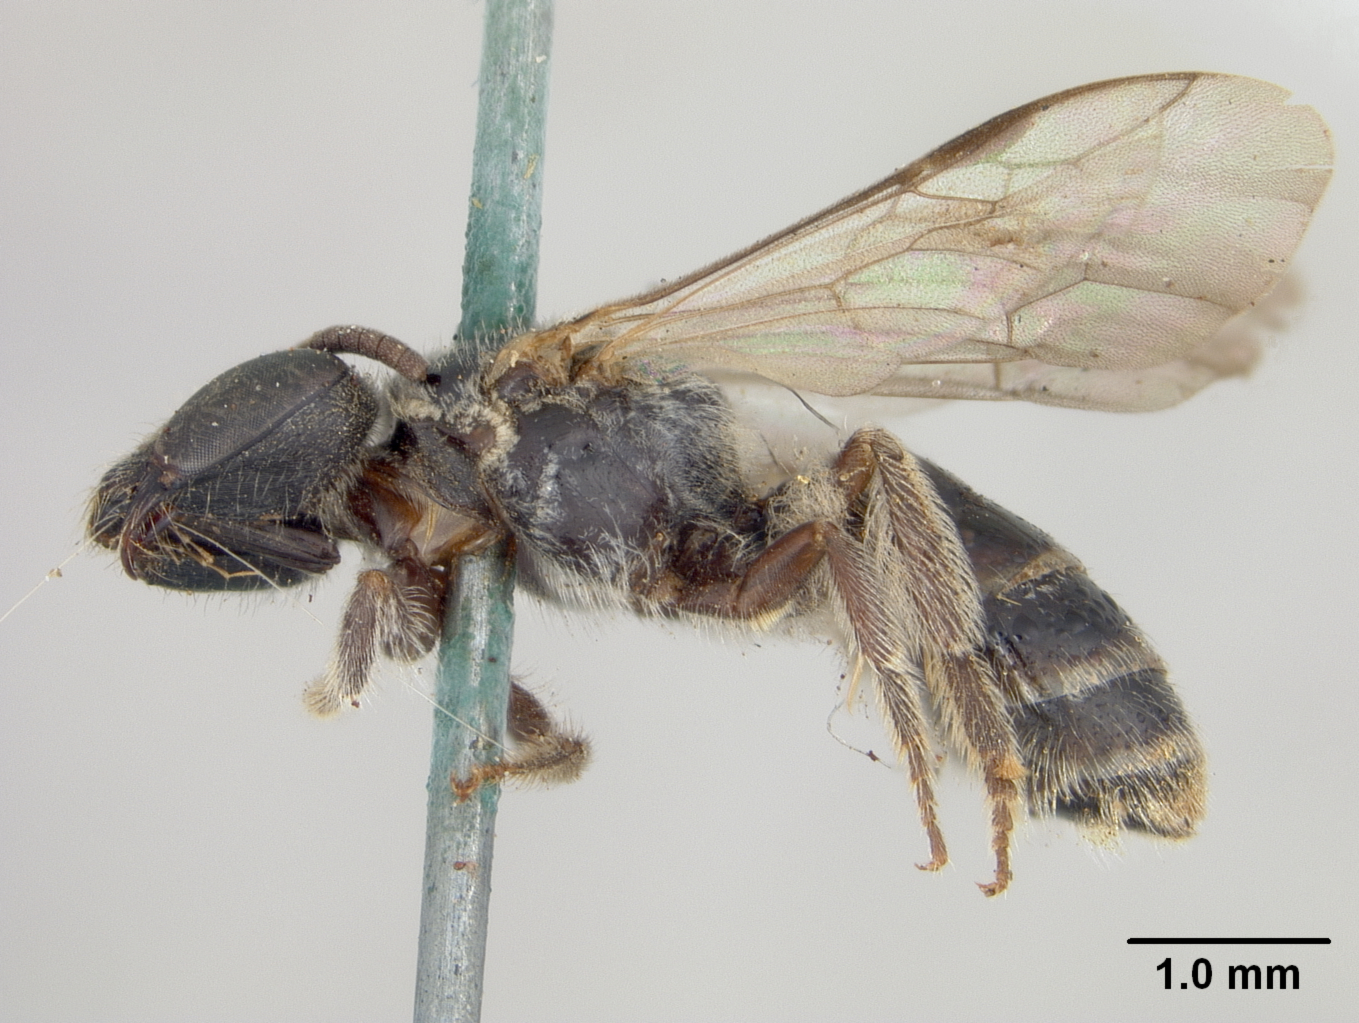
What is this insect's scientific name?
Halictus lionotulus
